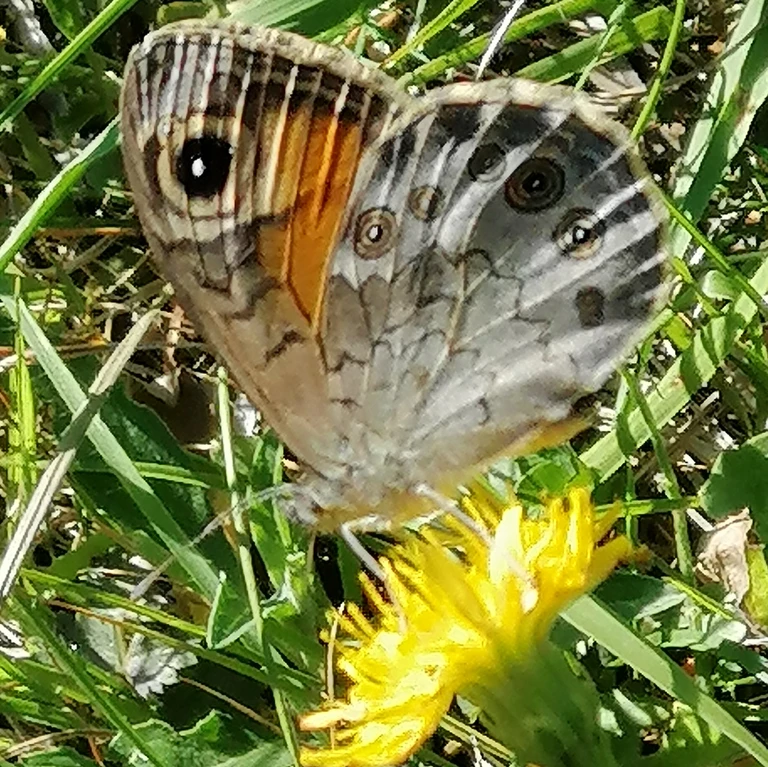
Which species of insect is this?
Lasiommata maera (also Pararge maera)
